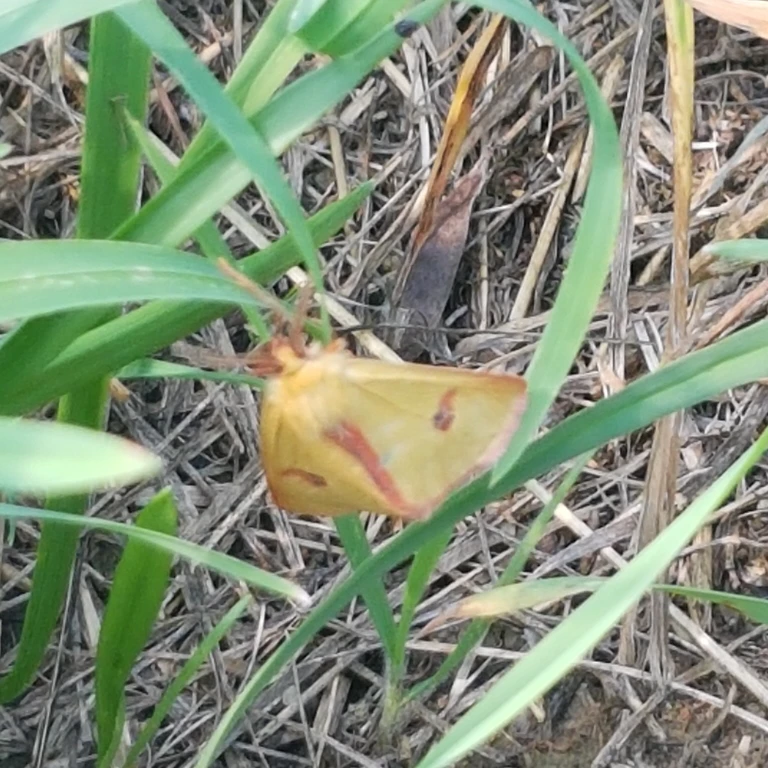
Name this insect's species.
Diacrisia sannio
